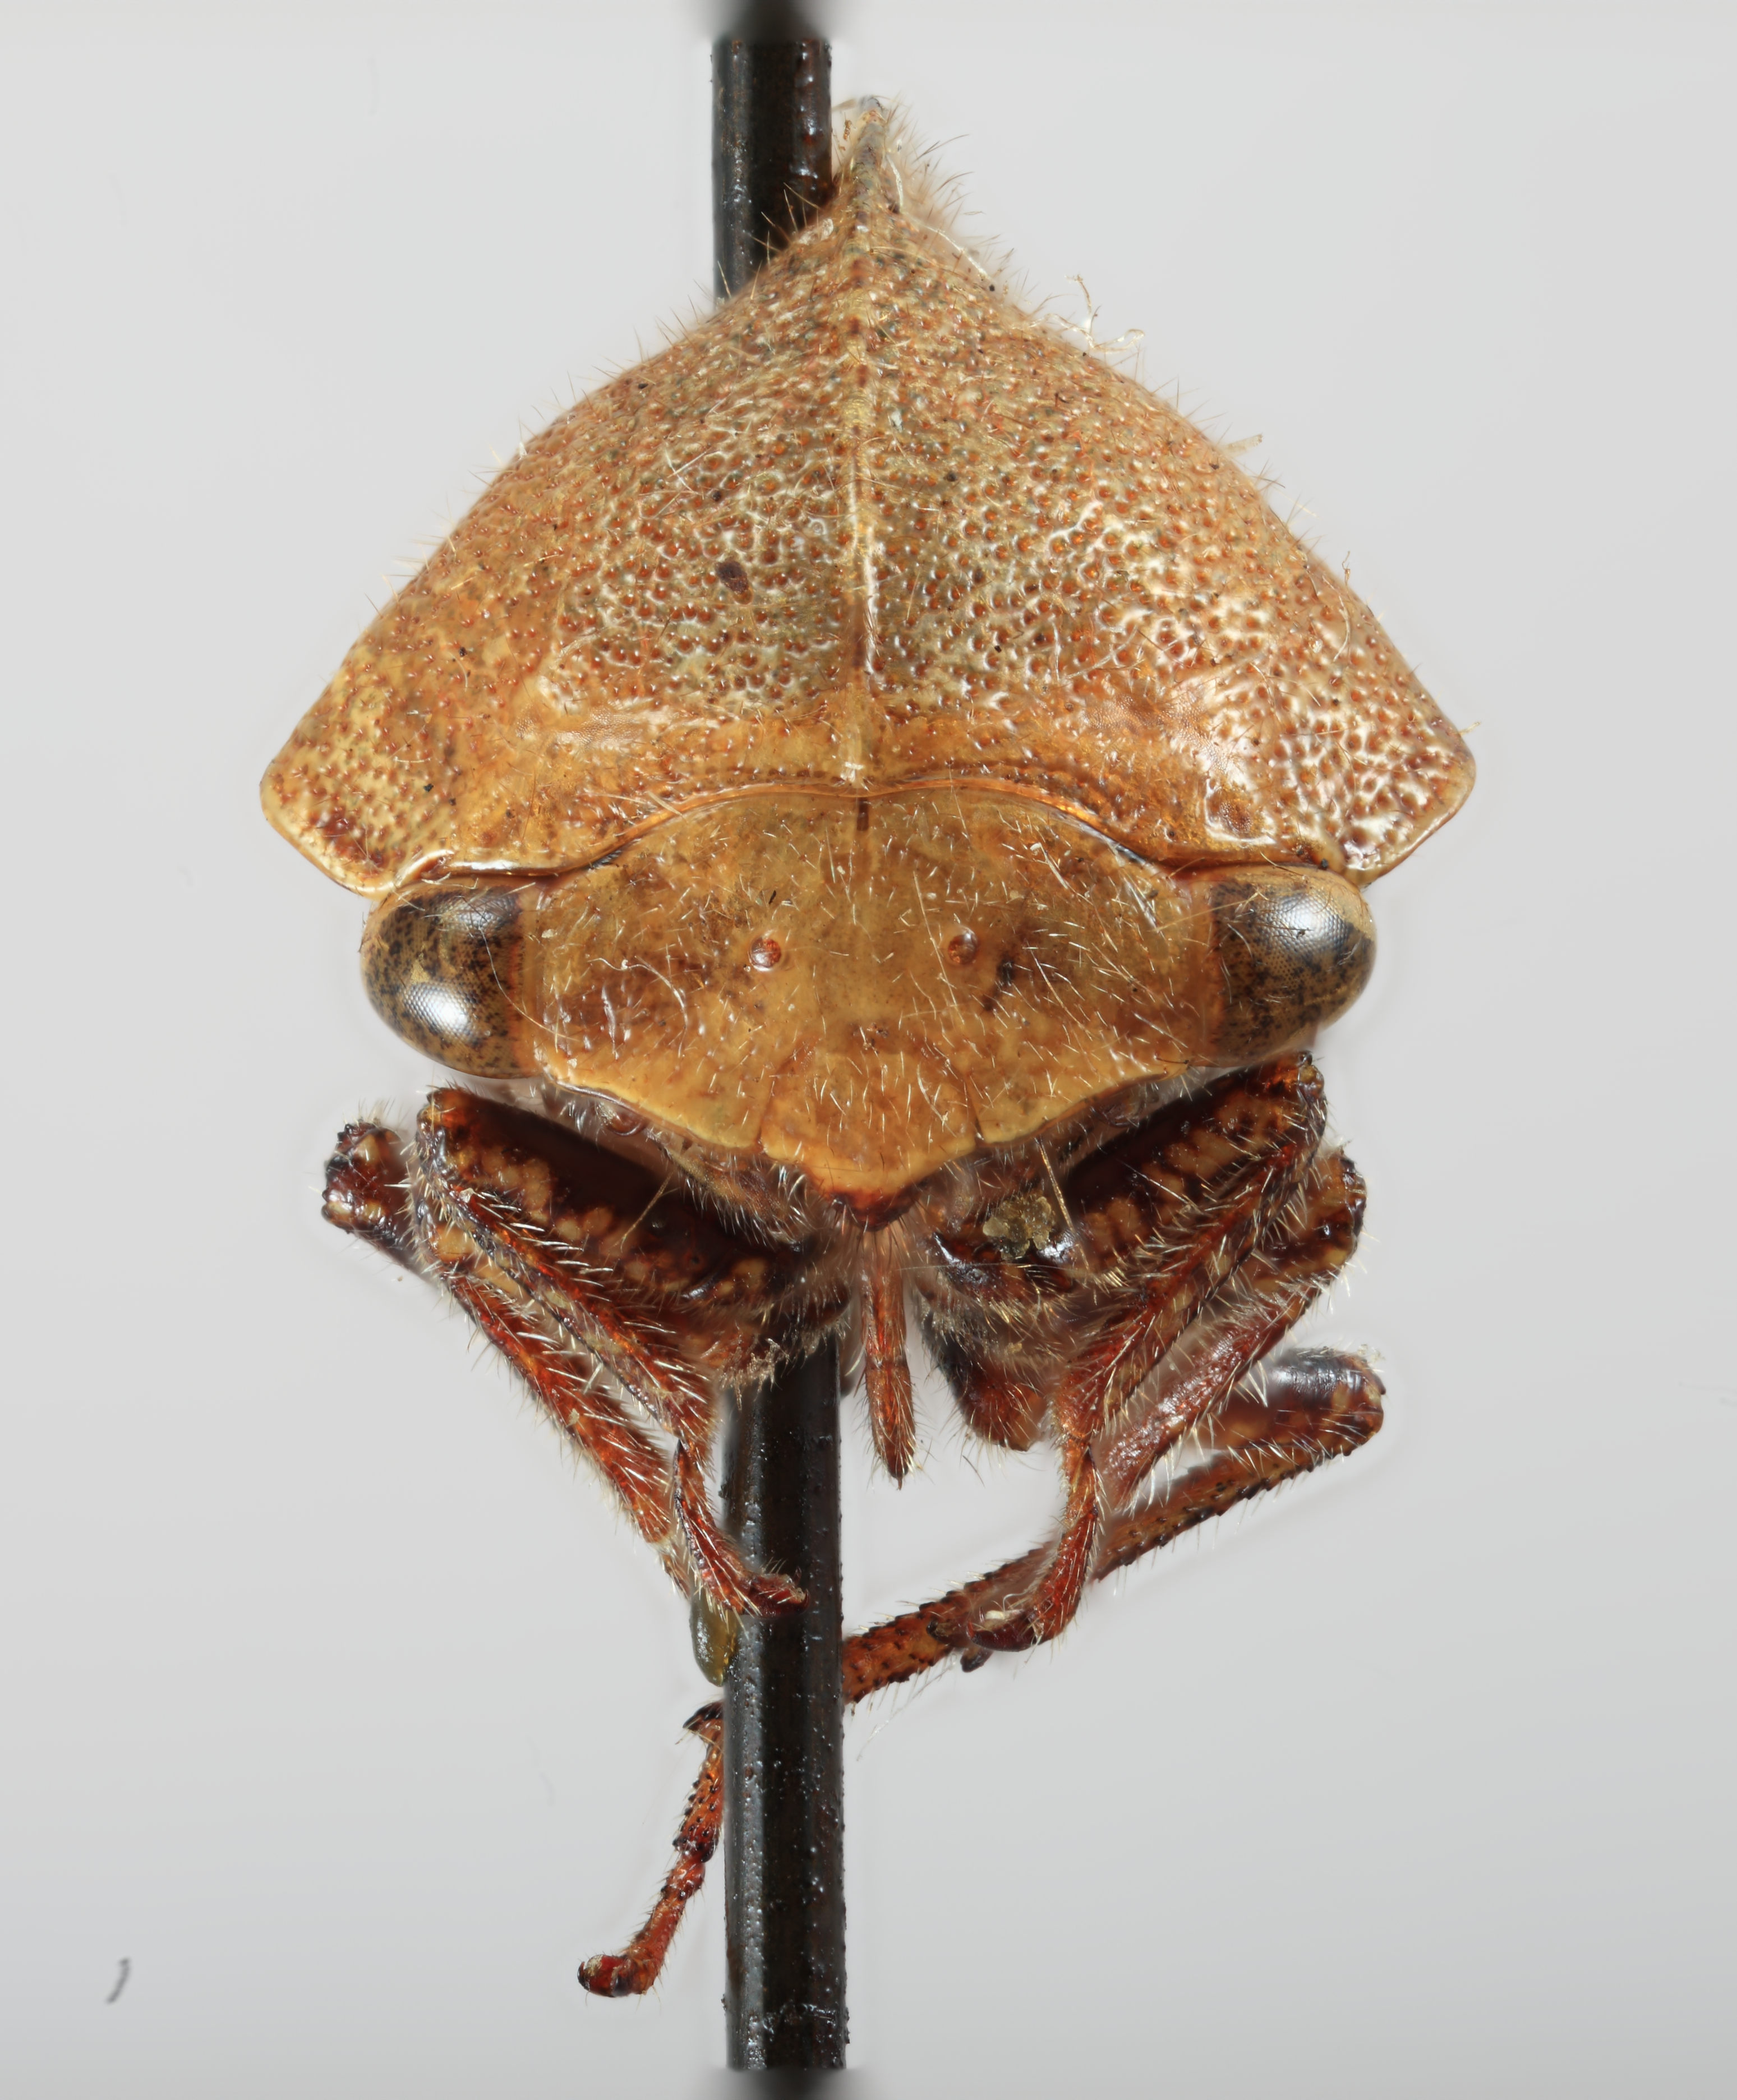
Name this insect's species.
Telamona archboldi
